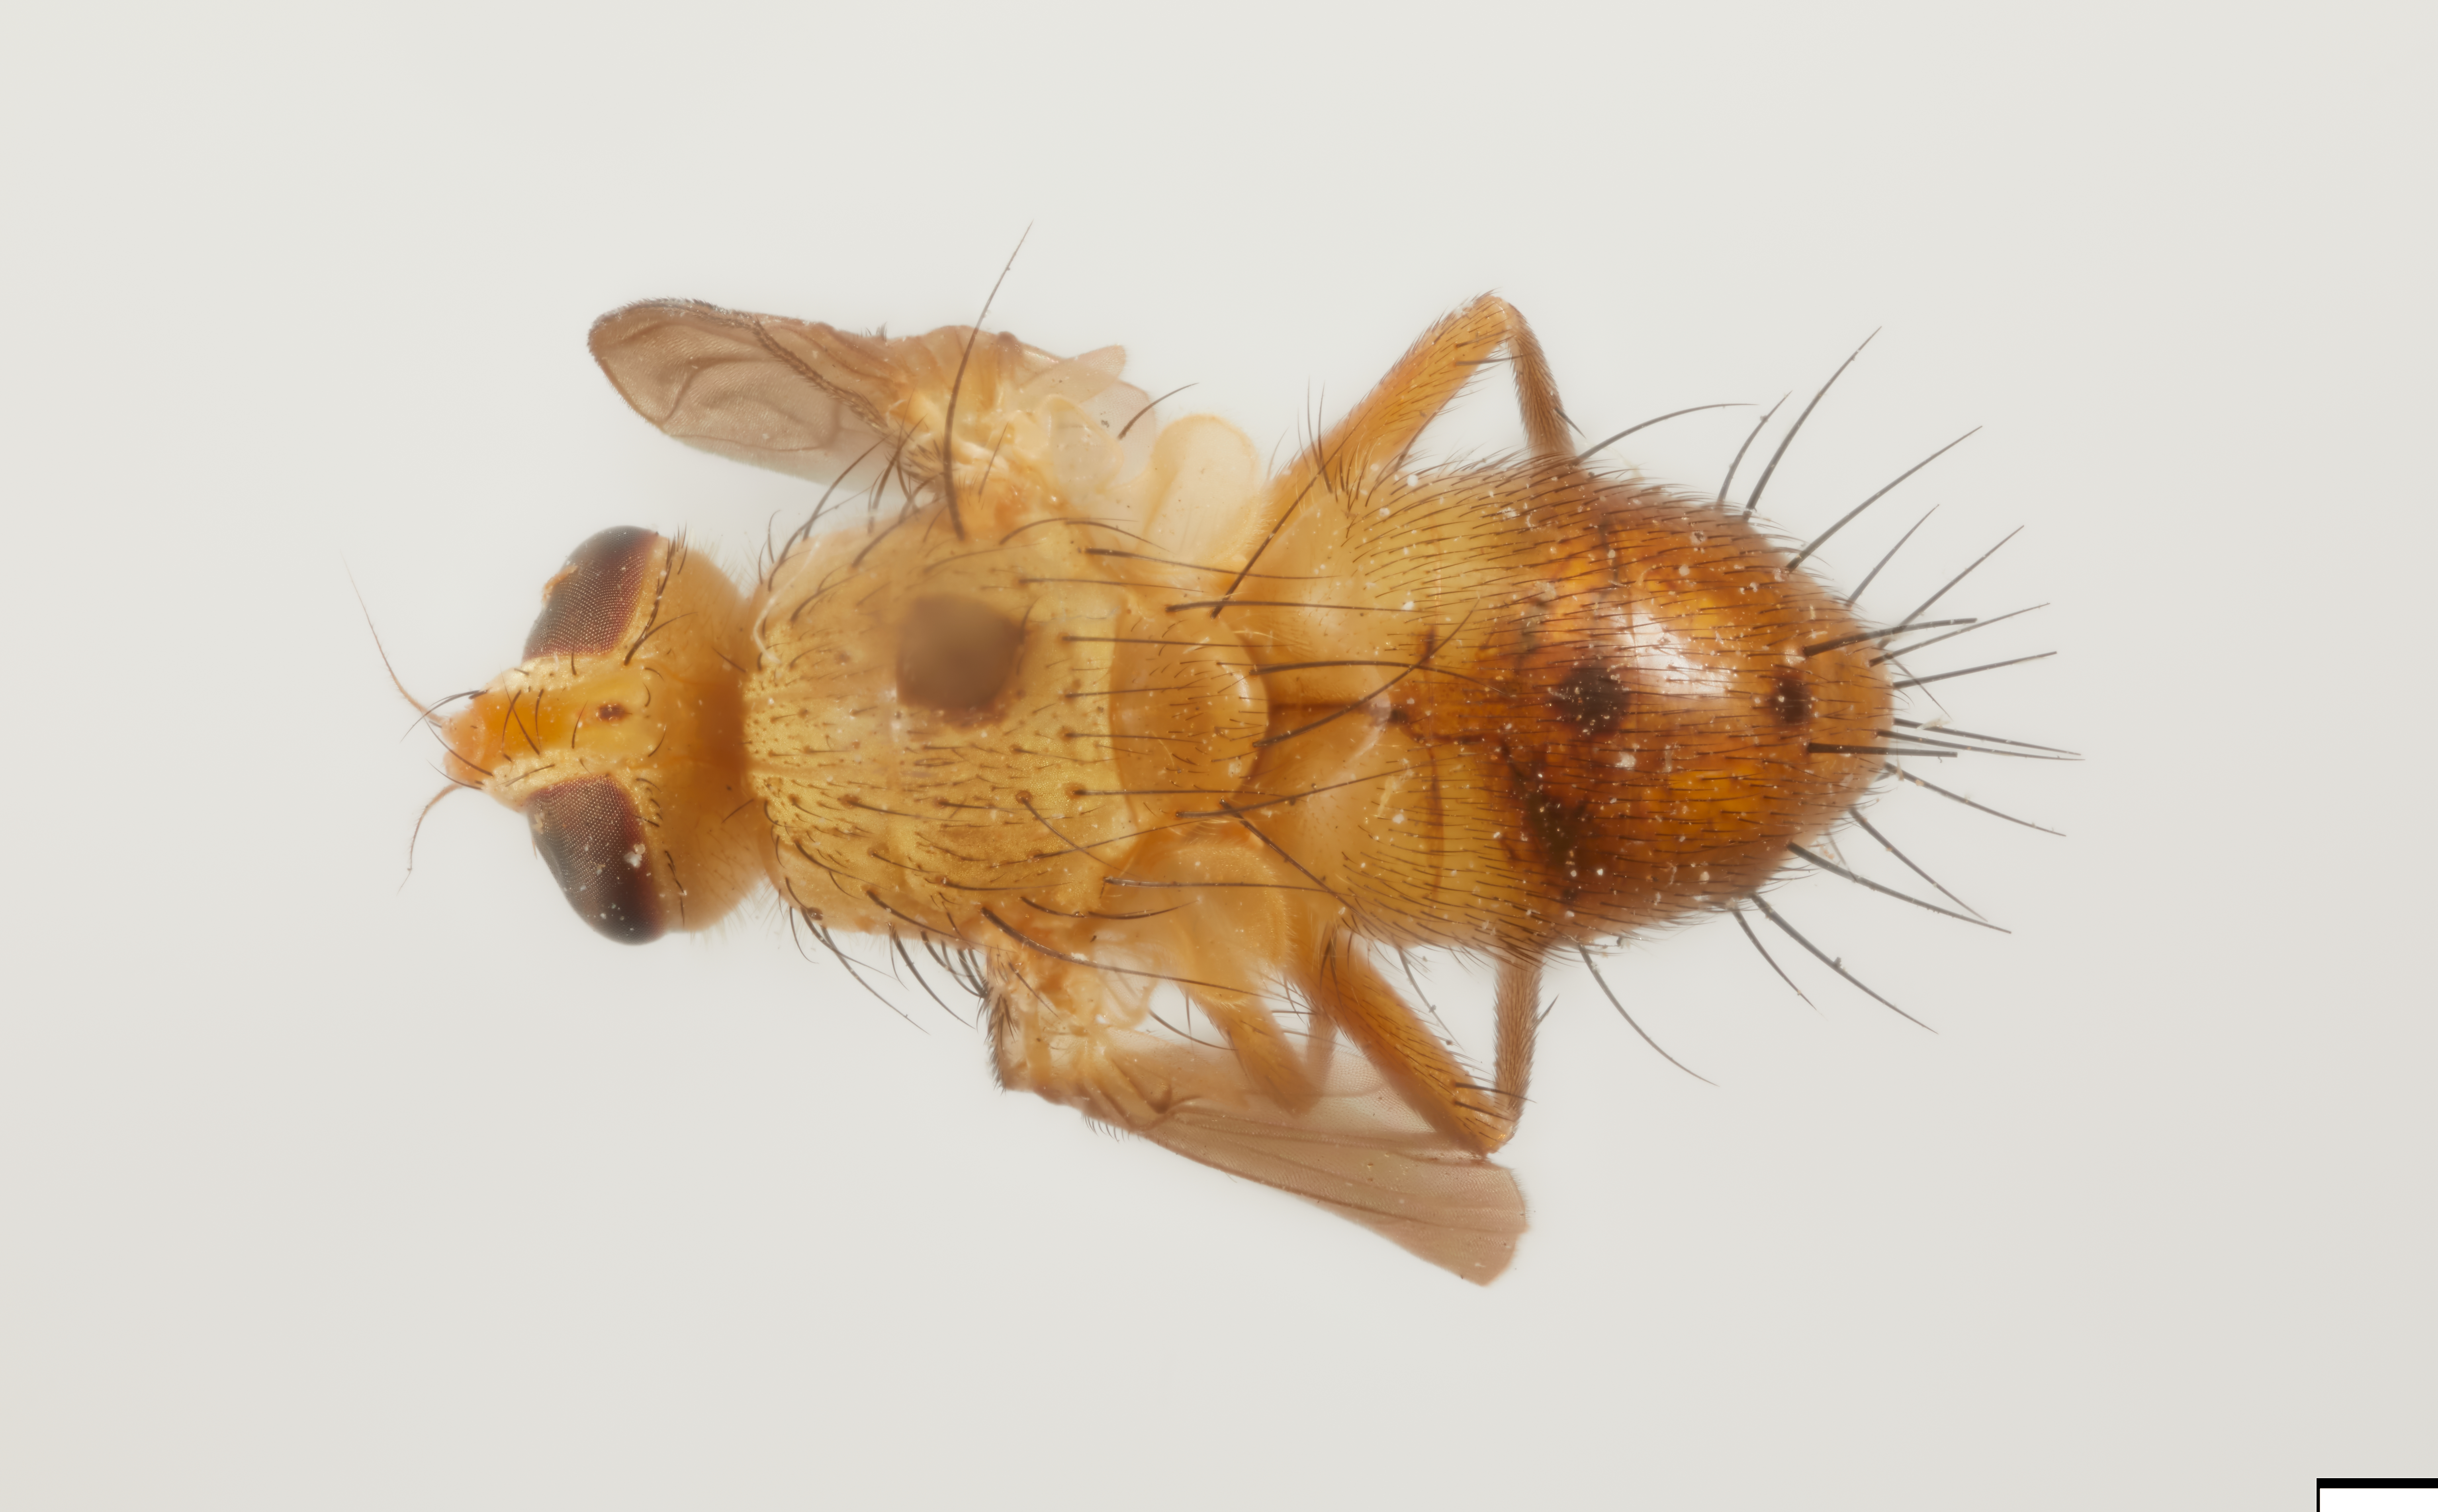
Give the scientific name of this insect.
Beskioleskia busckii
